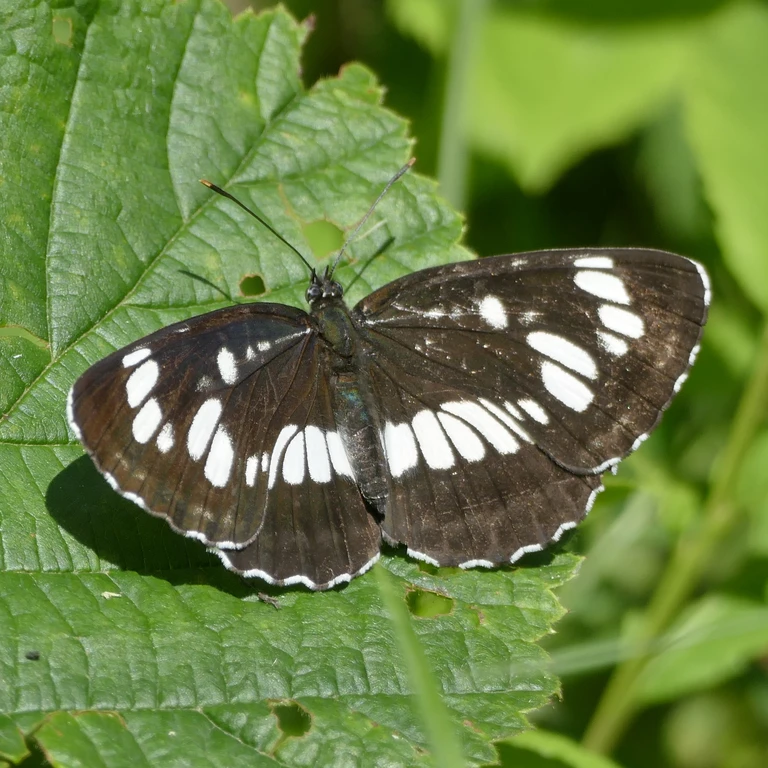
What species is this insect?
Neptis rivularis
